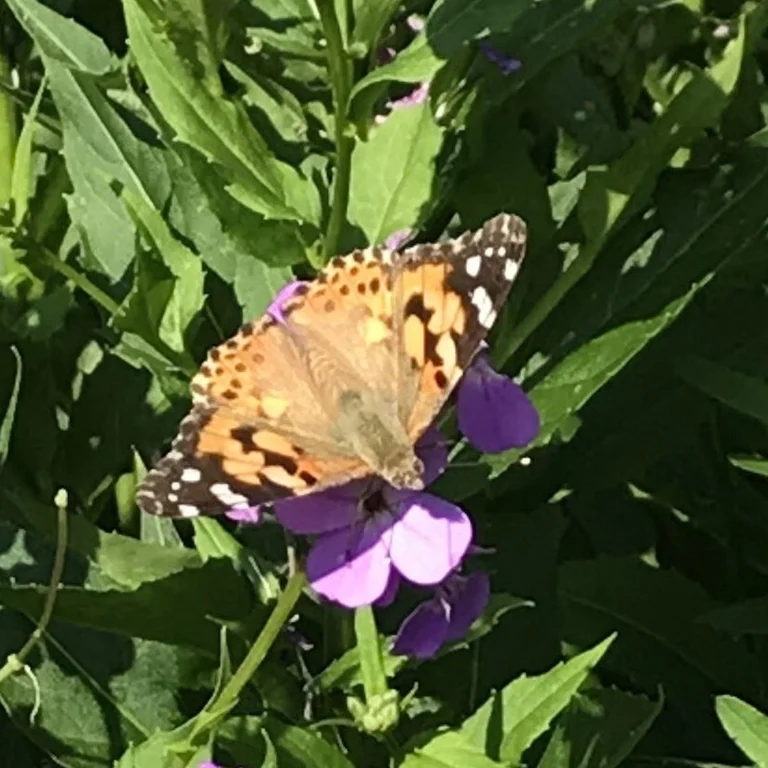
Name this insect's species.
Vanessa cardui
